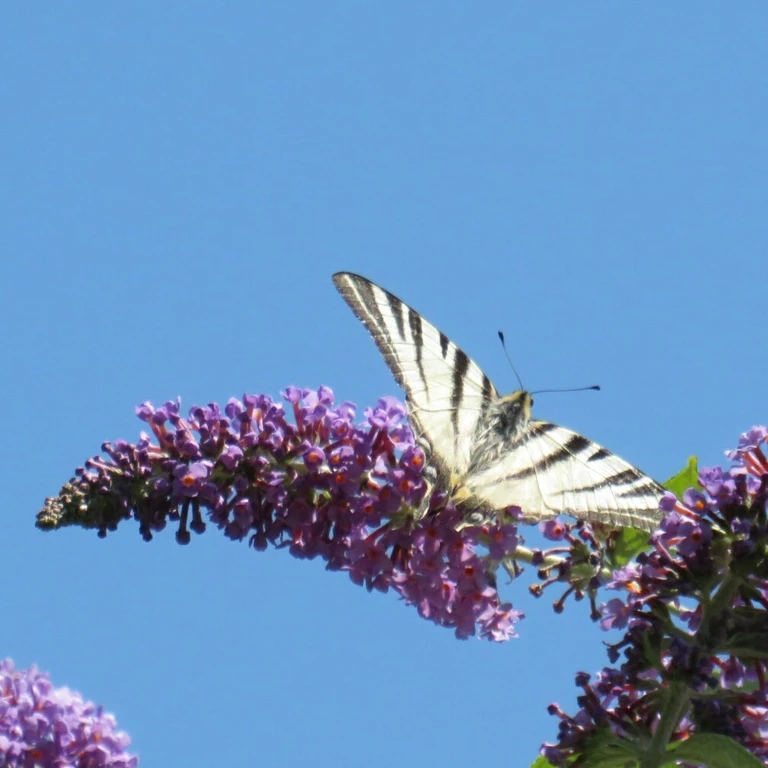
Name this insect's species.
Iphiclides podalirius
